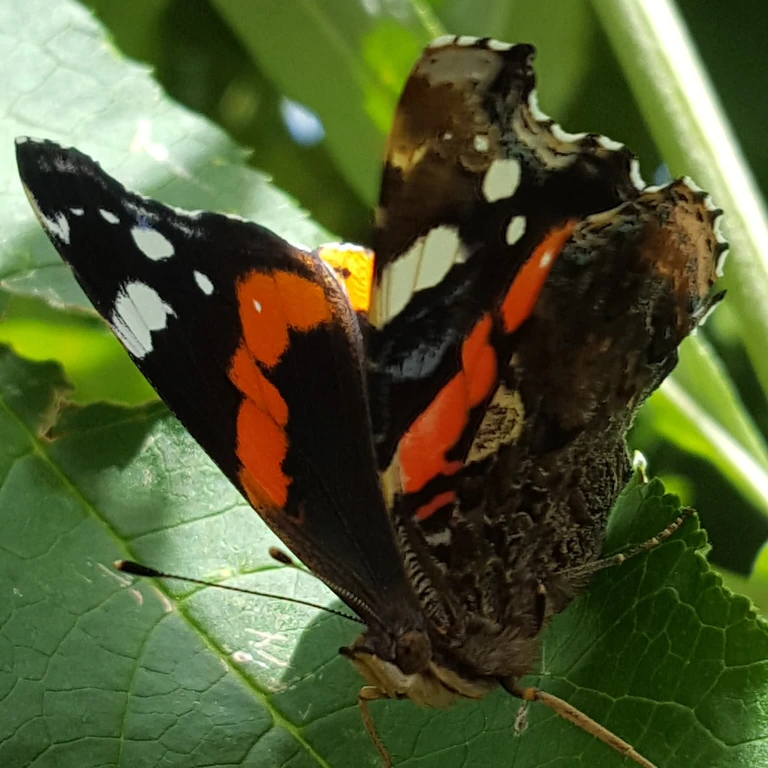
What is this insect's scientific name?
Vanessa atalanta
